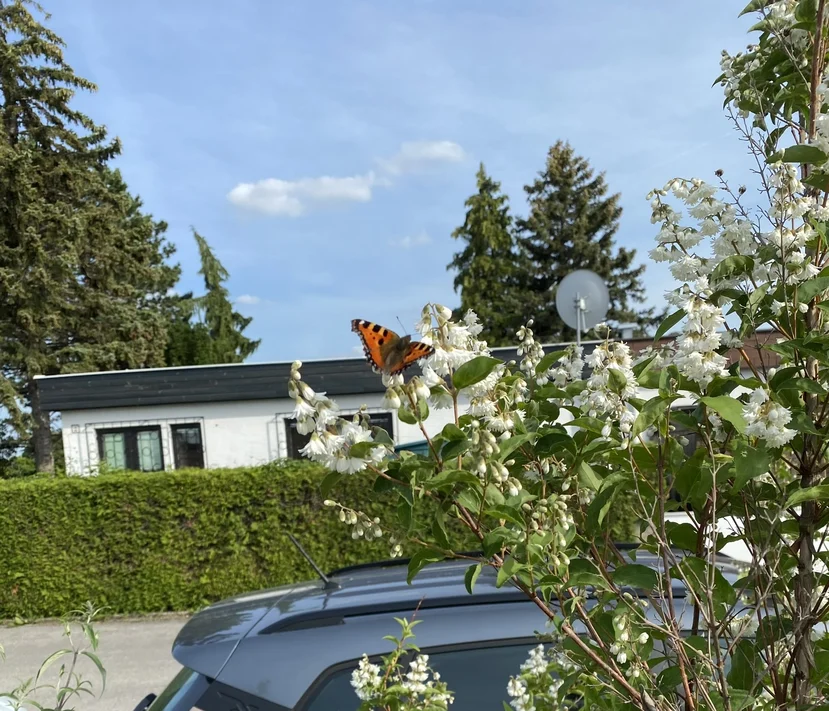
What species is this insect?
Aglais urticae
